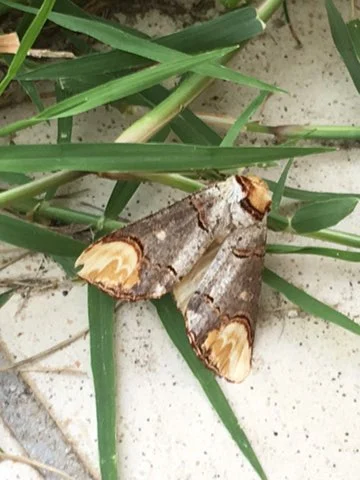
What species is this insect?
Phalera bucephala
